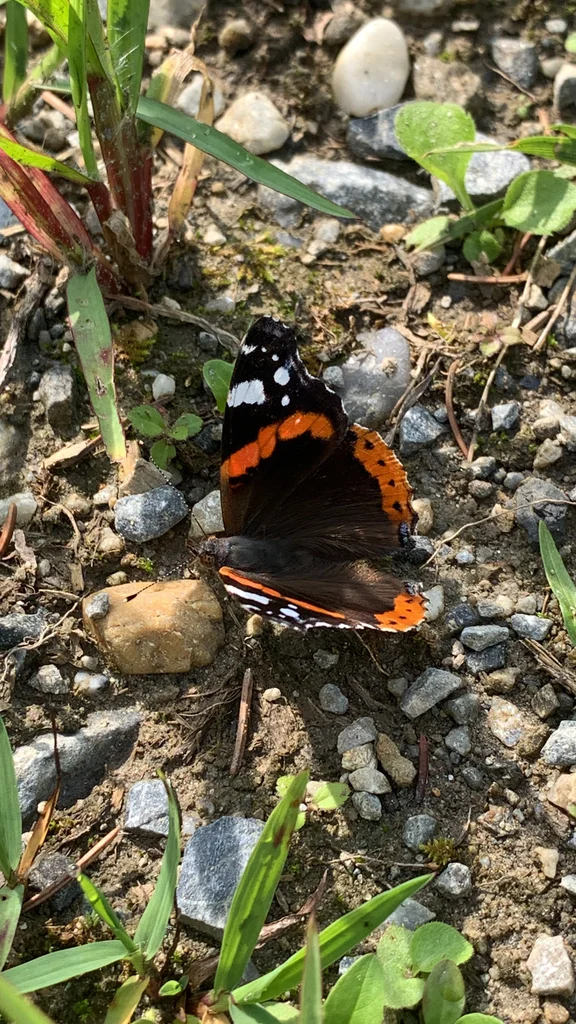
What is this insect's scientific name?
Vanessa atalanta
